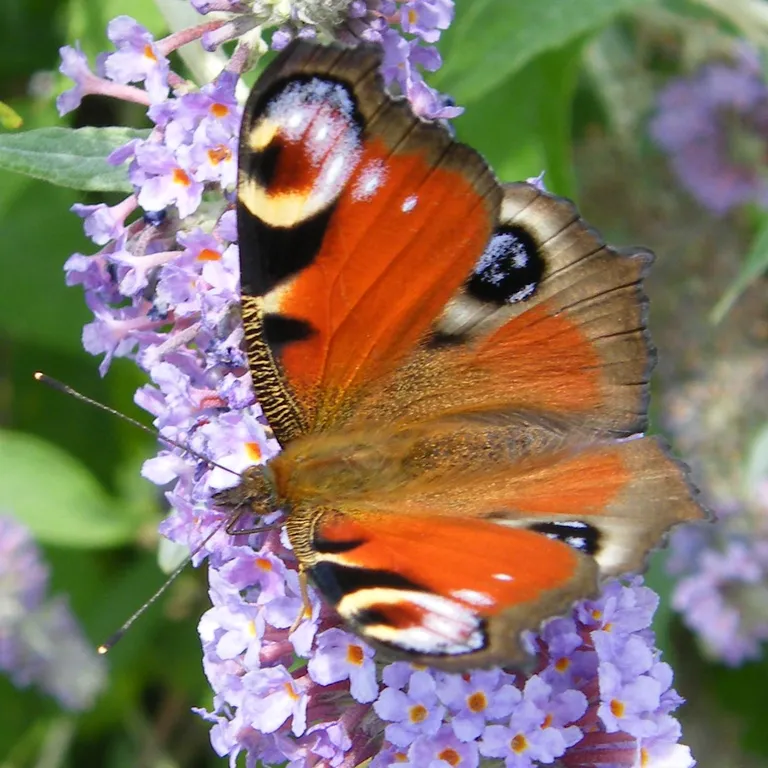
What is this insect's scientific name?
Aglais io
